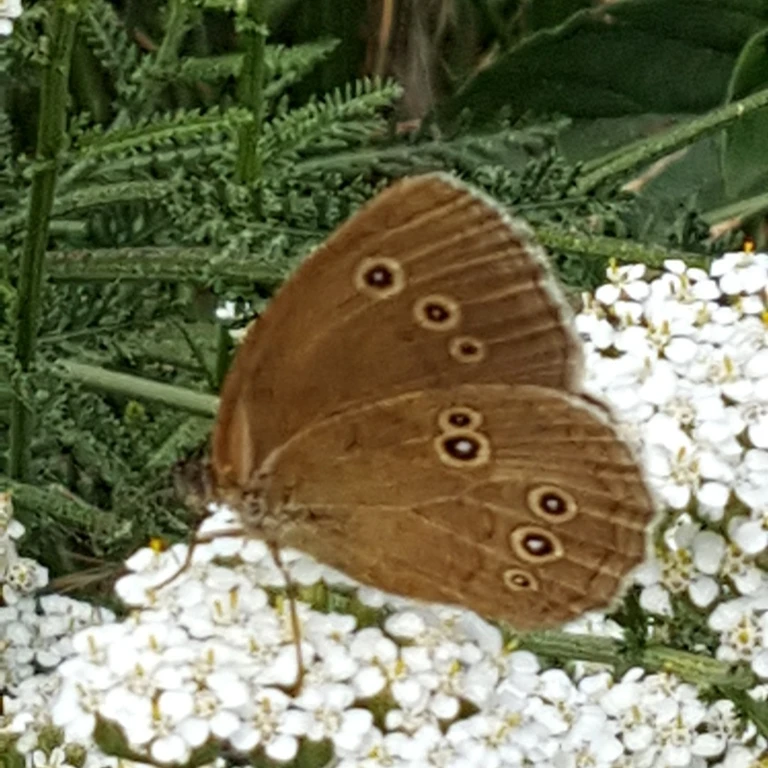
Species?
Aphantopus hyperantus
